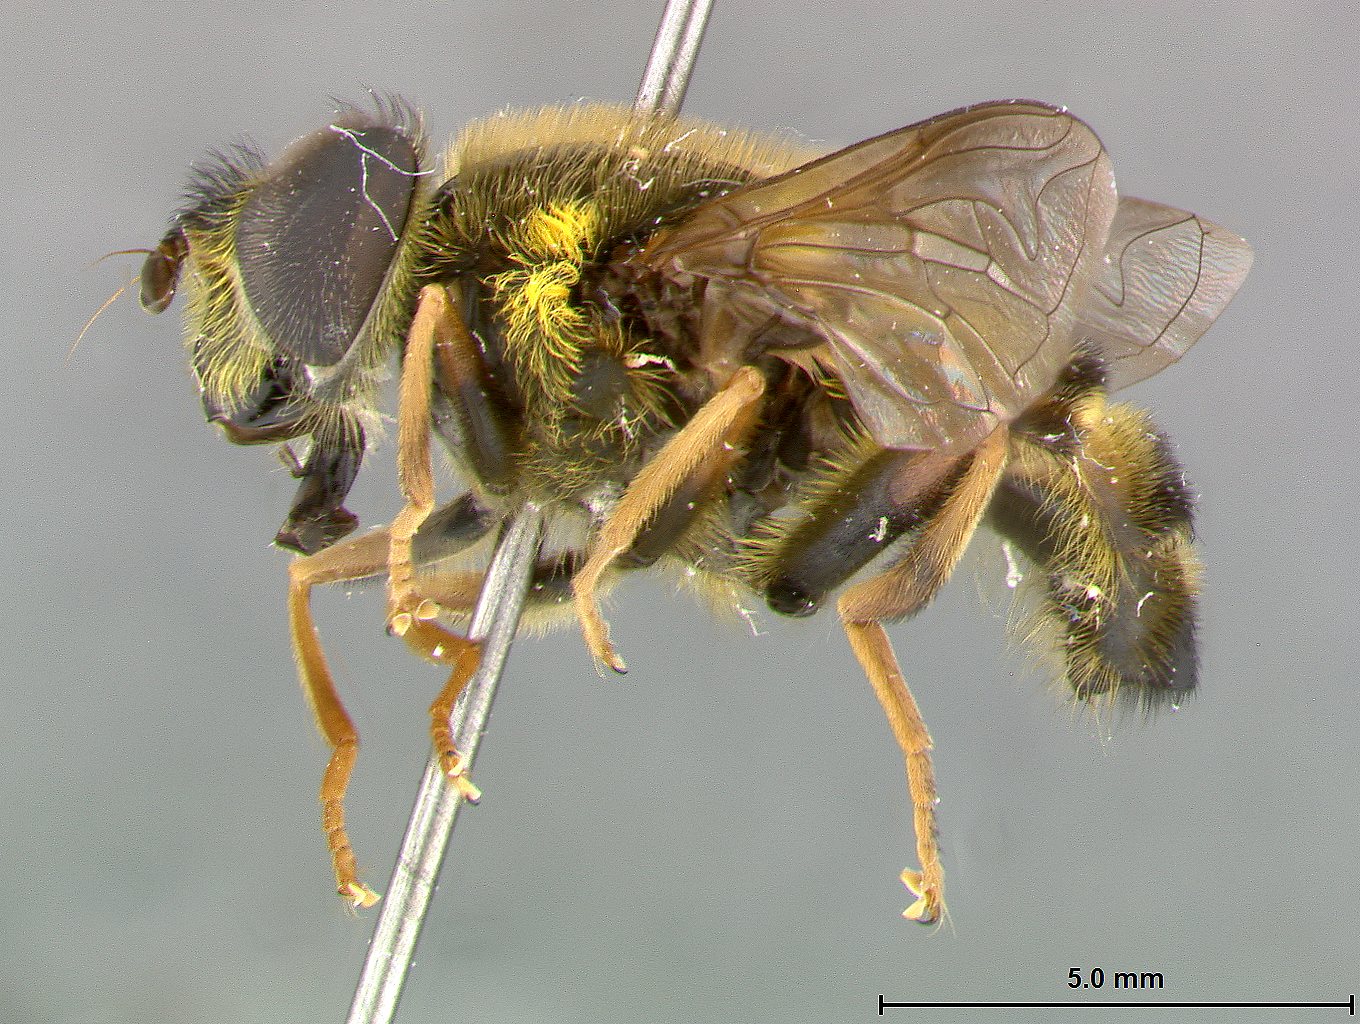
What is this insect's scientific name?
Quichuana salvadorensis
